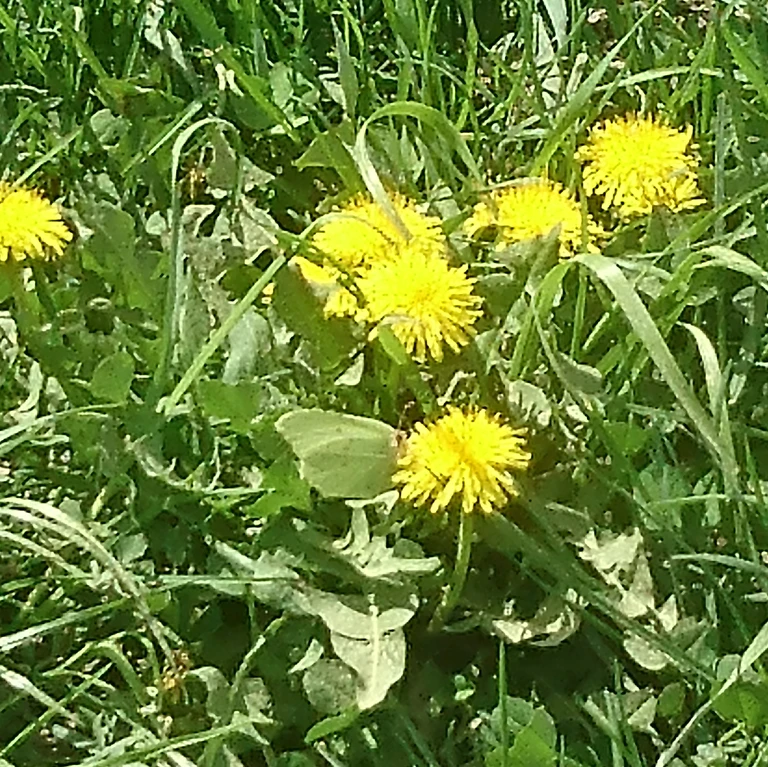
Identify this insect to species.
Gonepteryx rhamni
